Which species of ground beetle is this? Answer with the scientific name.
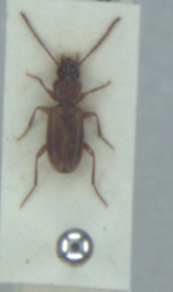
Trechoblemus micros
